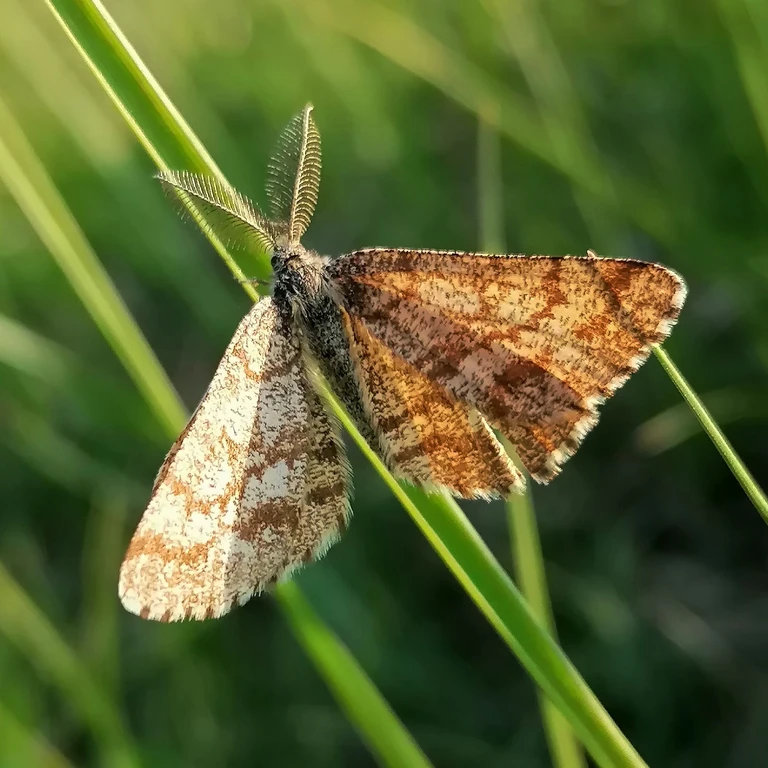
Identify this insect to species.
Ematurga atomaria
